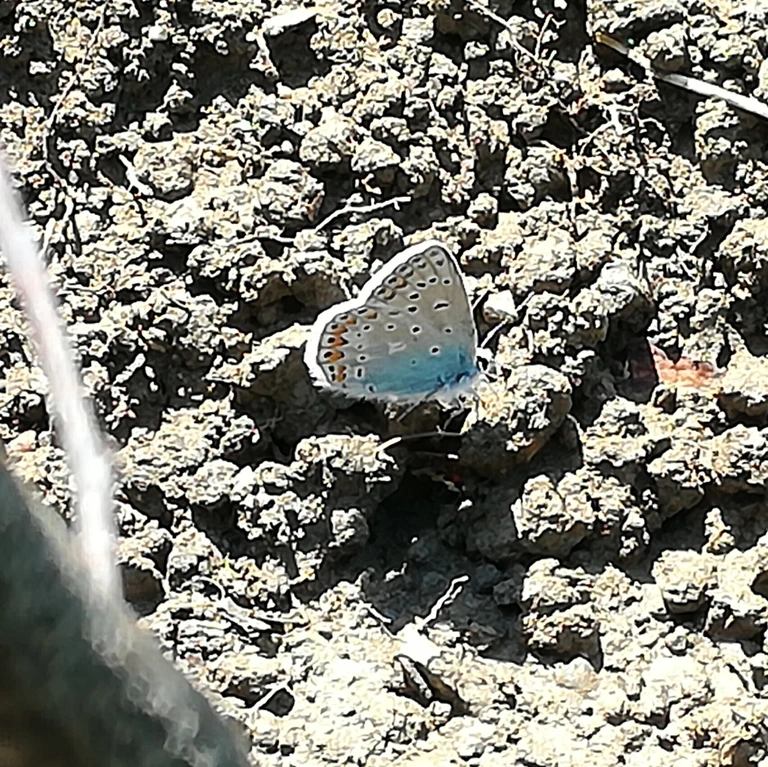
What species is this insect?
Polyommatus icarus
